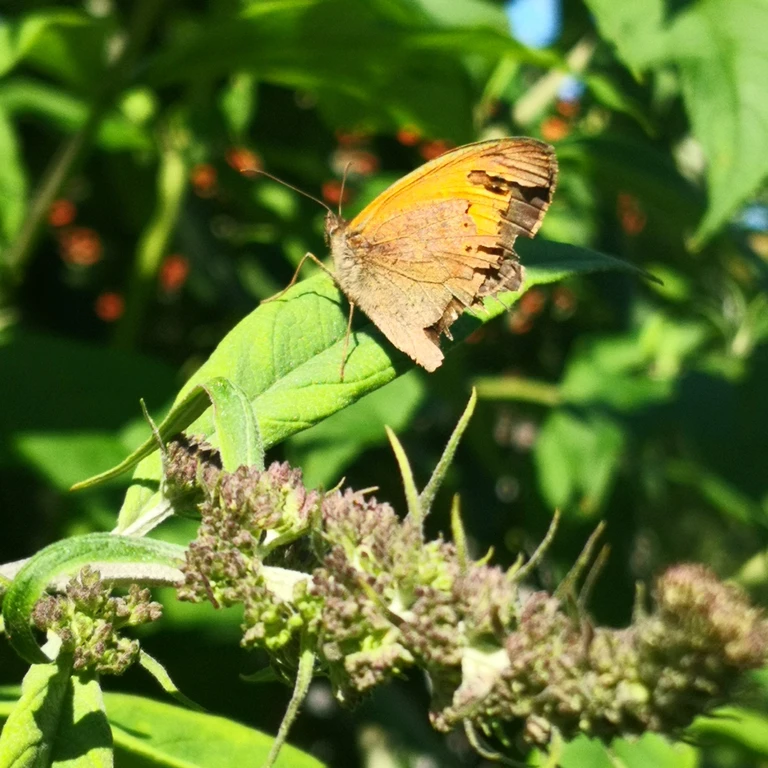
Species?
Maniola jurtina
